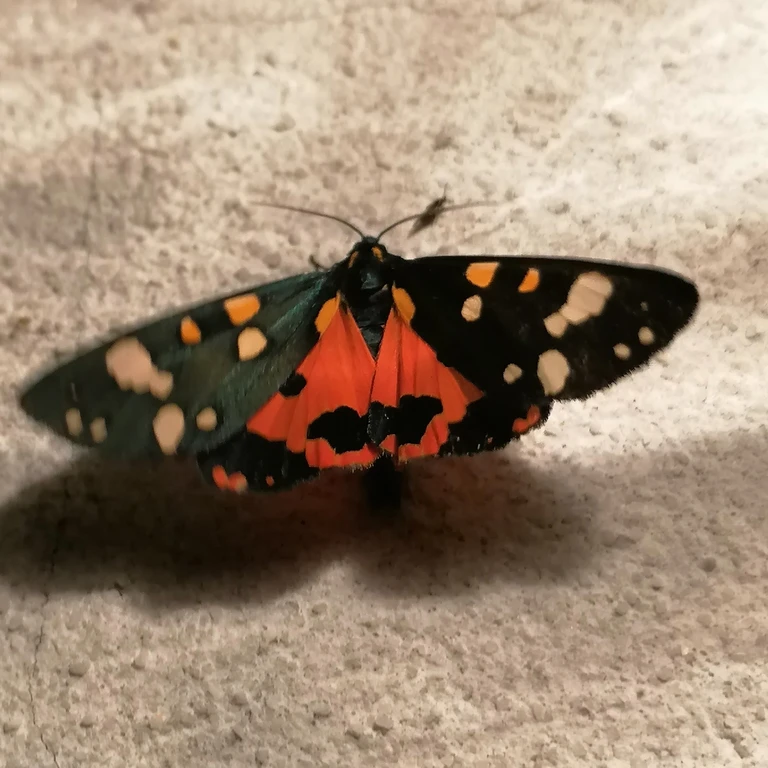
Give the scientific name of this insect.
Callimorpha dominula
